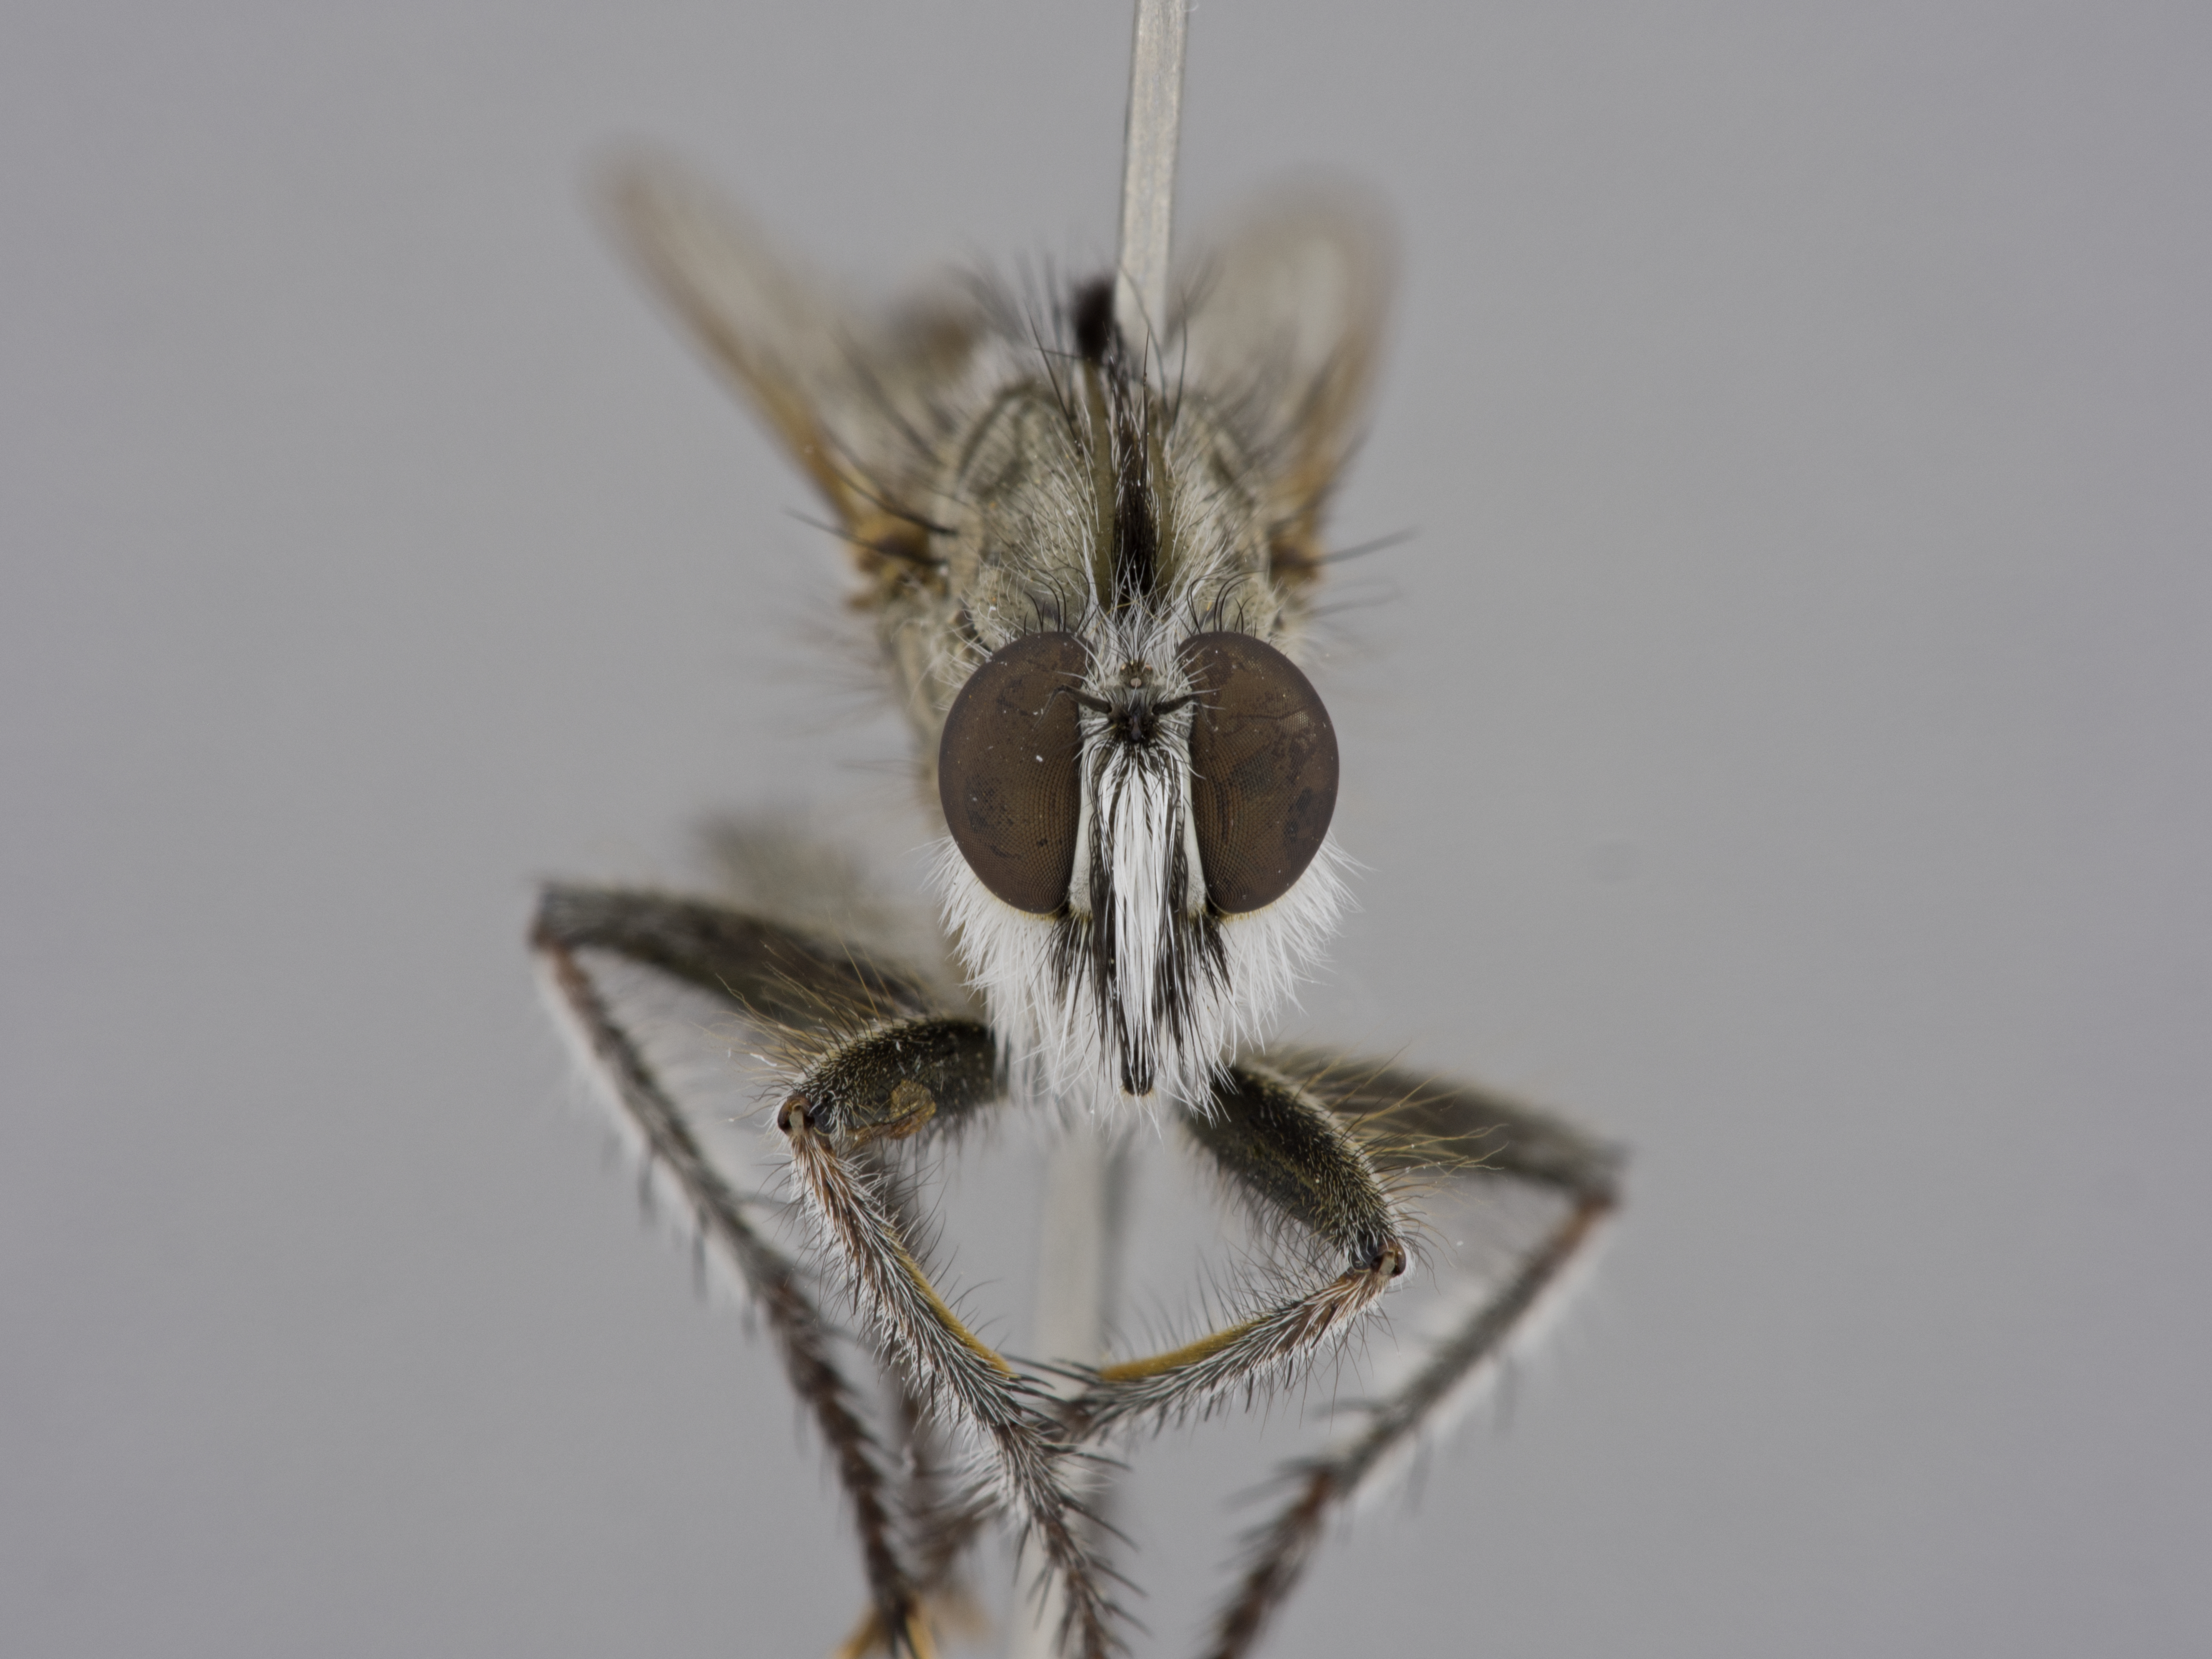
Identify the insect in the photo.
Neolophonotus bimaculatus
